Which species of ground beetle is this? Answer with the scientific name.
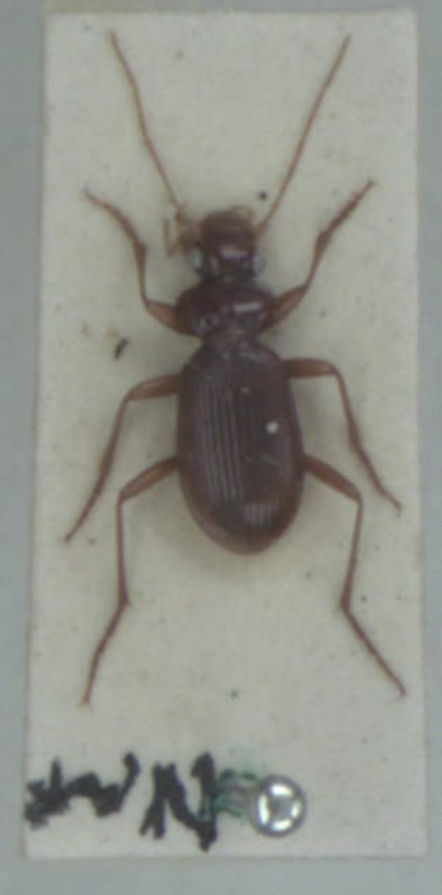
Leistus ferrugineus
